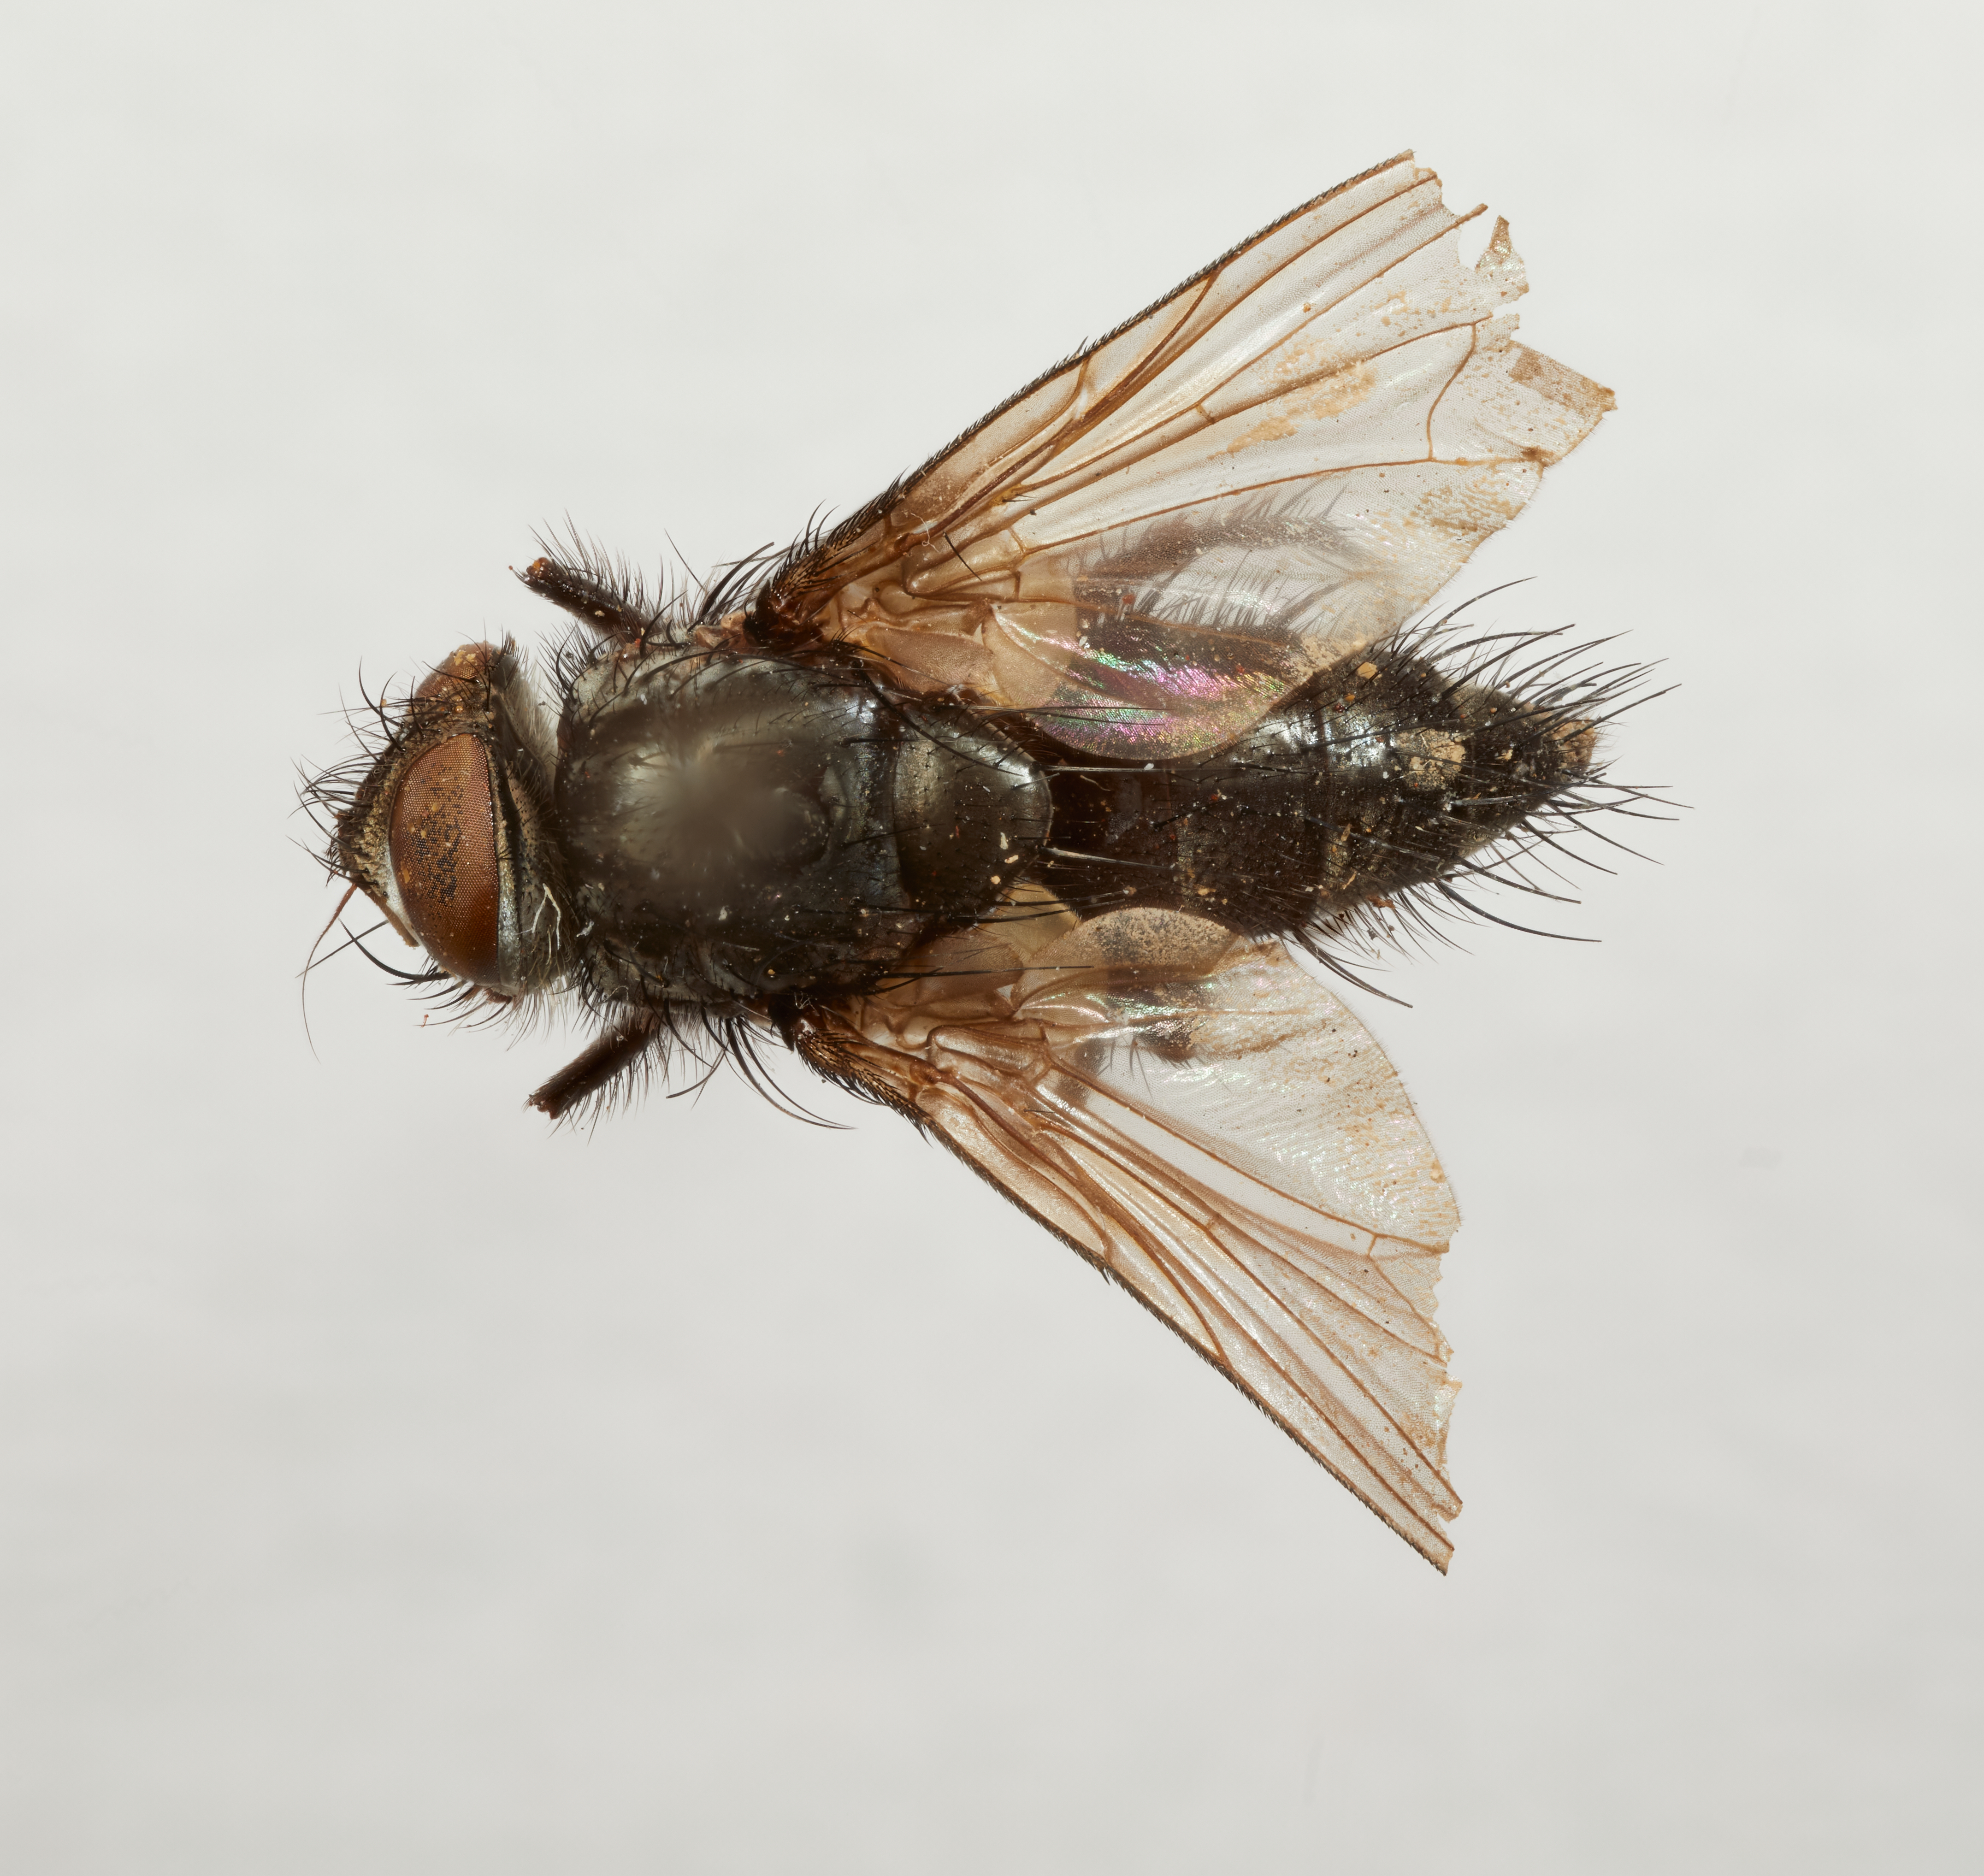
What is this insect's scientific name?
Paradexodes epilachnae
